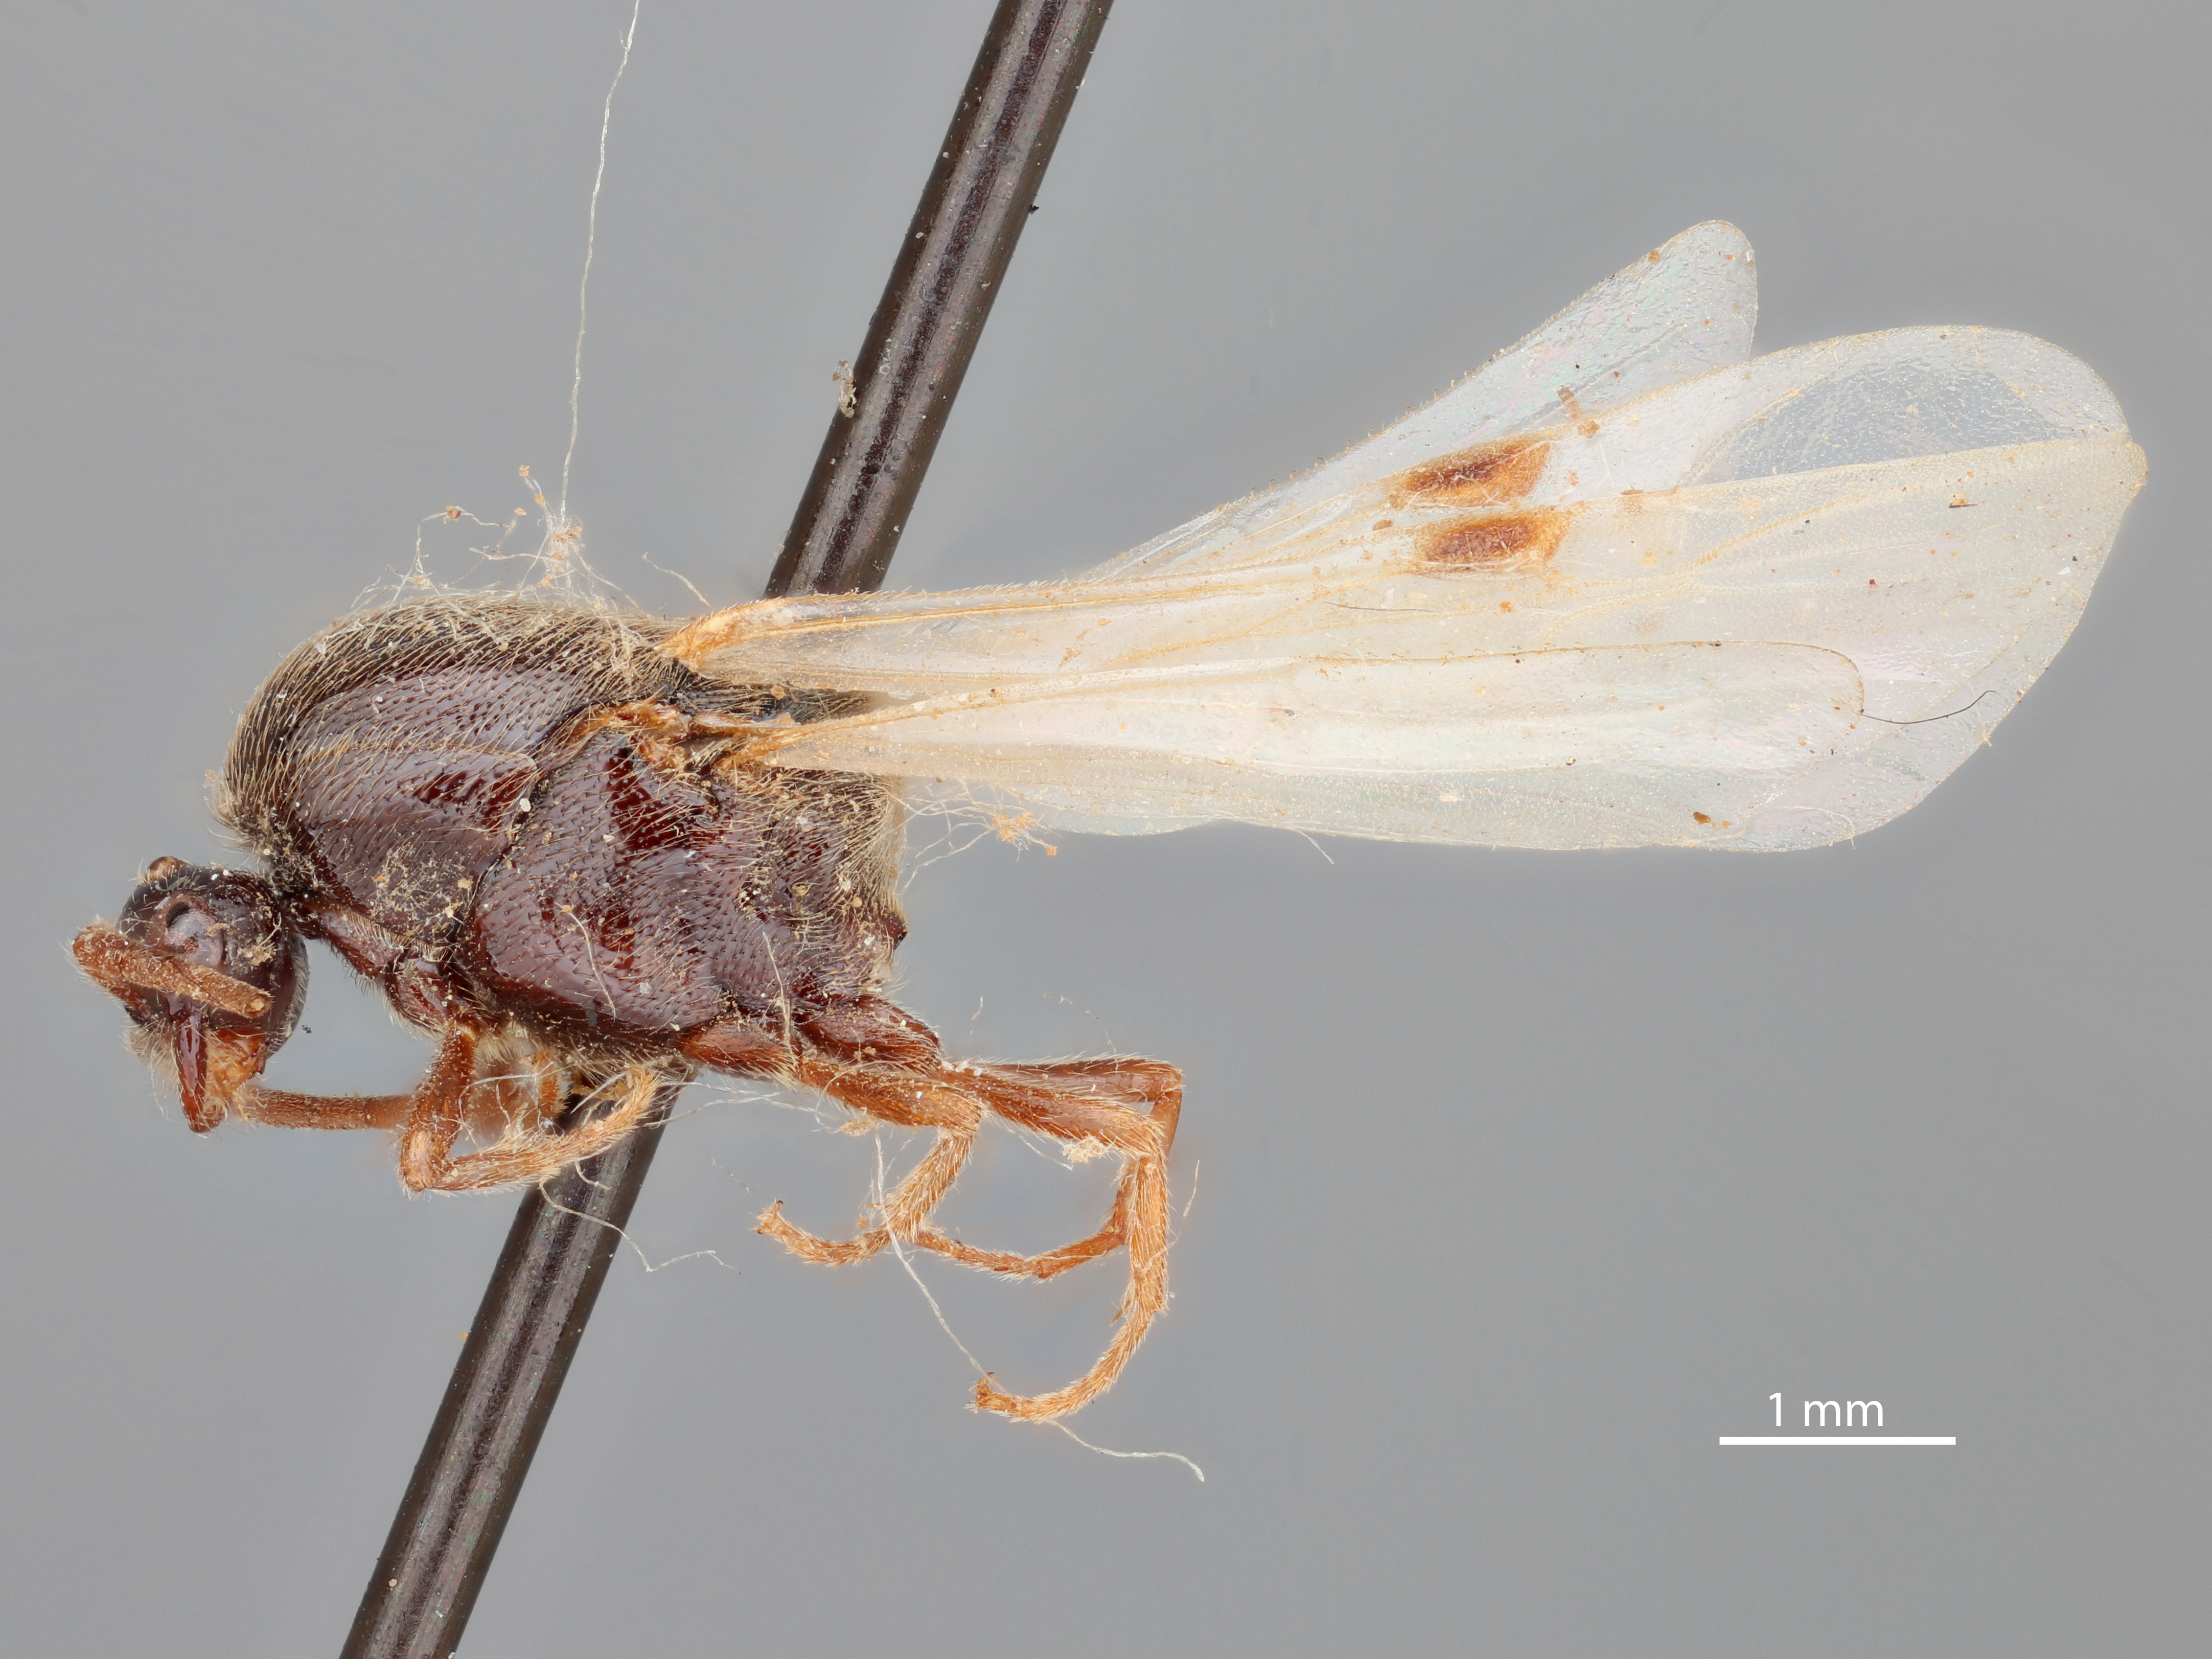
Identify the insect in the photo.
Eciton mojave
